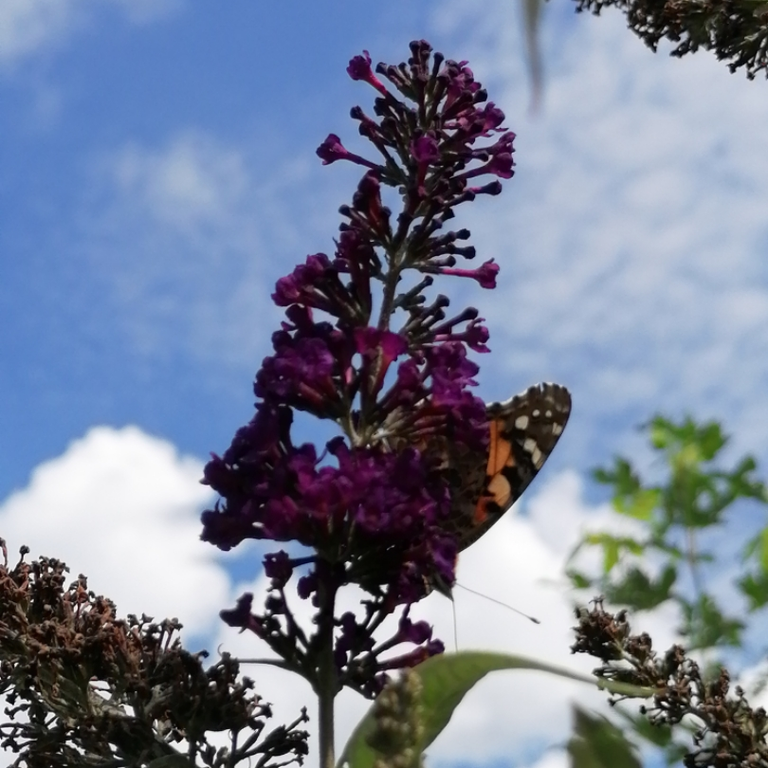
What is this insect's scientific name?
Vanessa cardui
